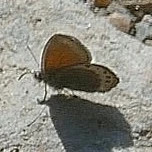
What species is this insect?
Coenonympha gardetta
